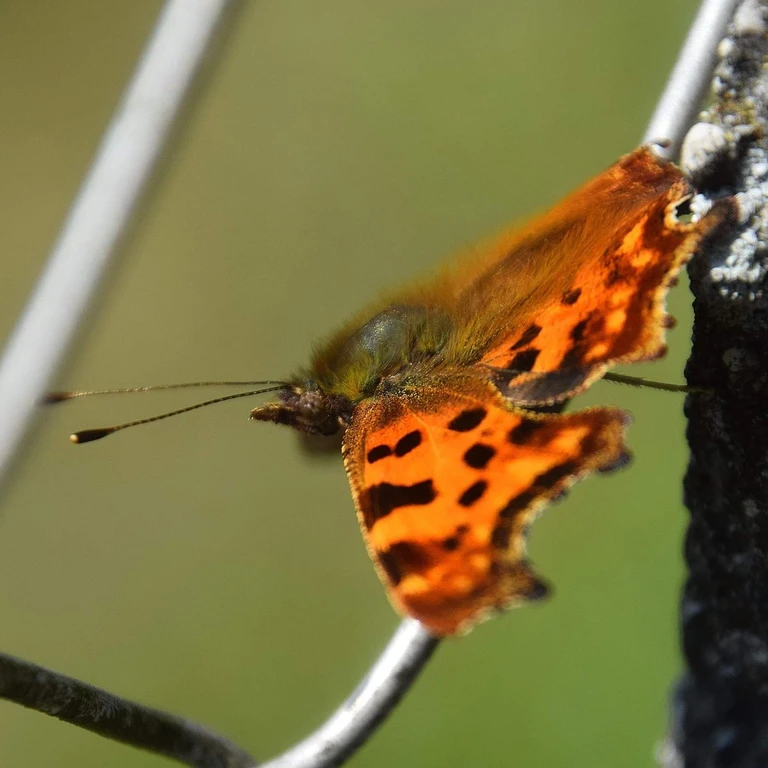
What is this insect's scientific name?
Polygonia c-album
